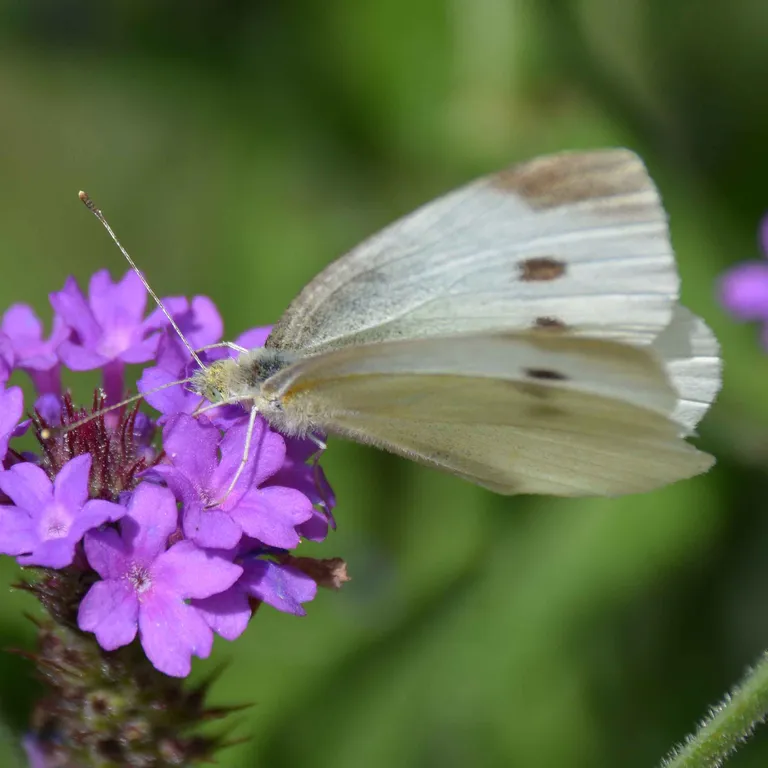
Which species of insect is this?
Pieris rapae
